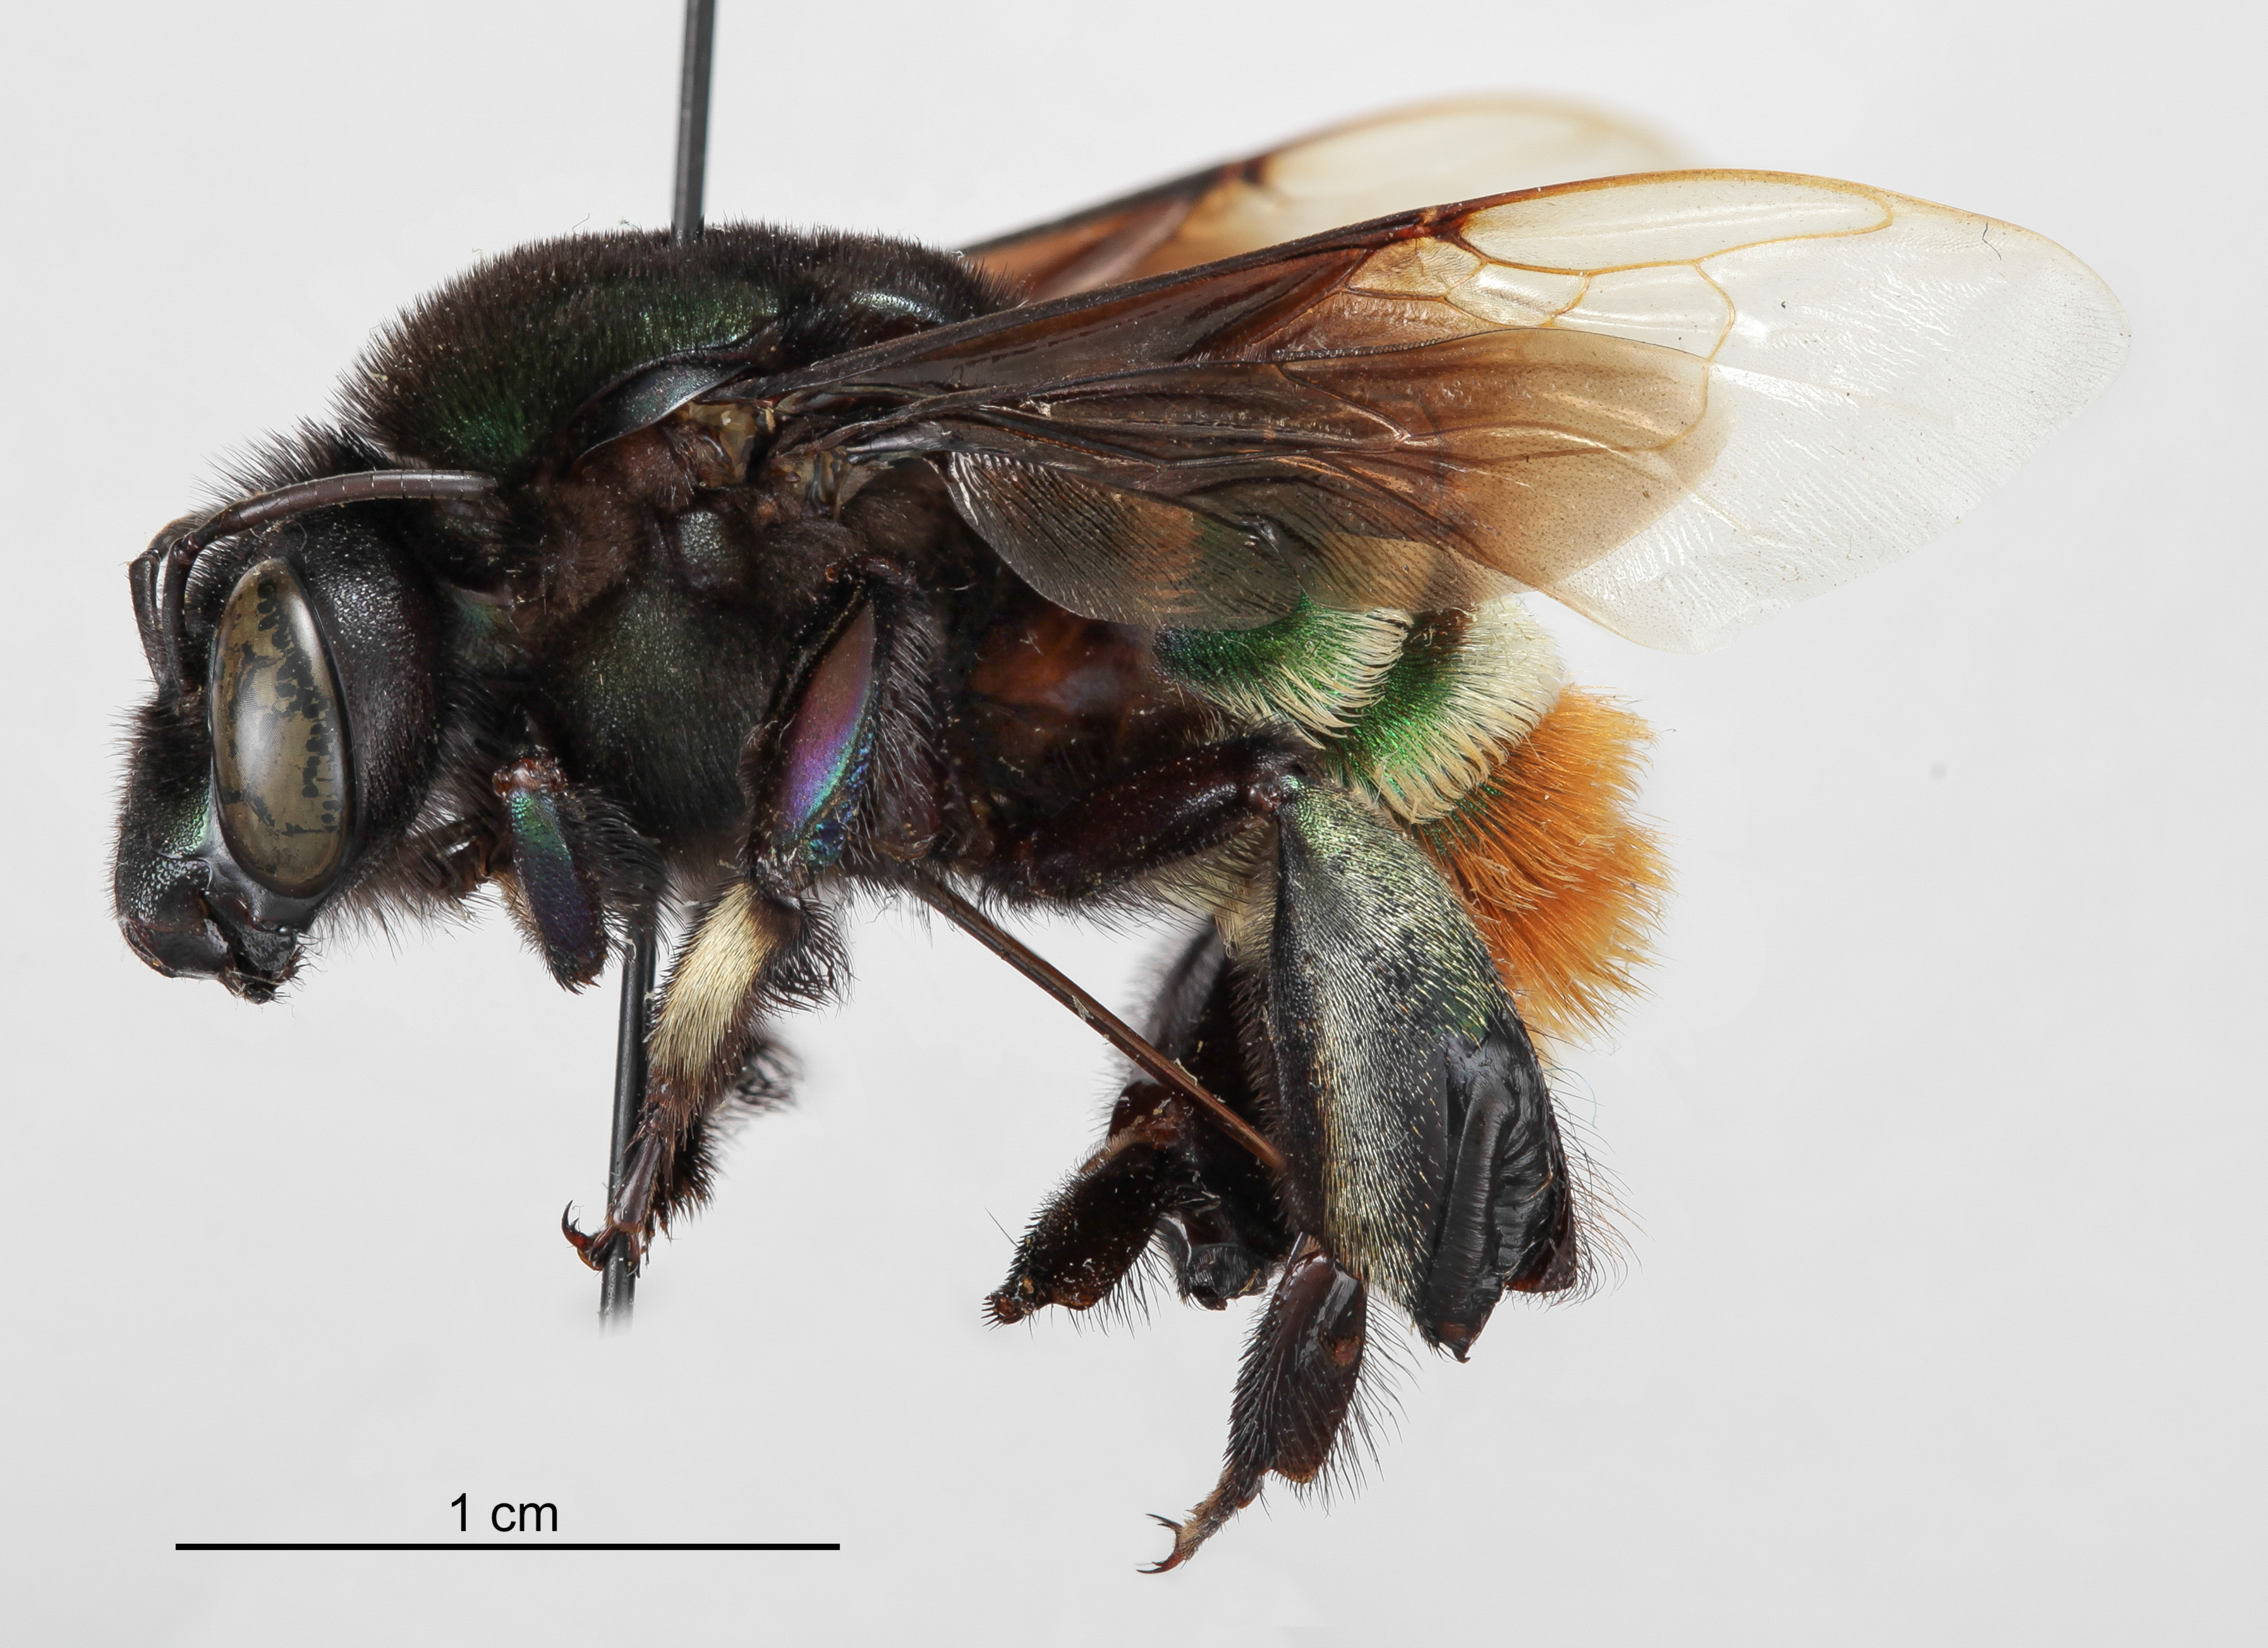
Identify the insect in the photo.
Eufriesea ornata
